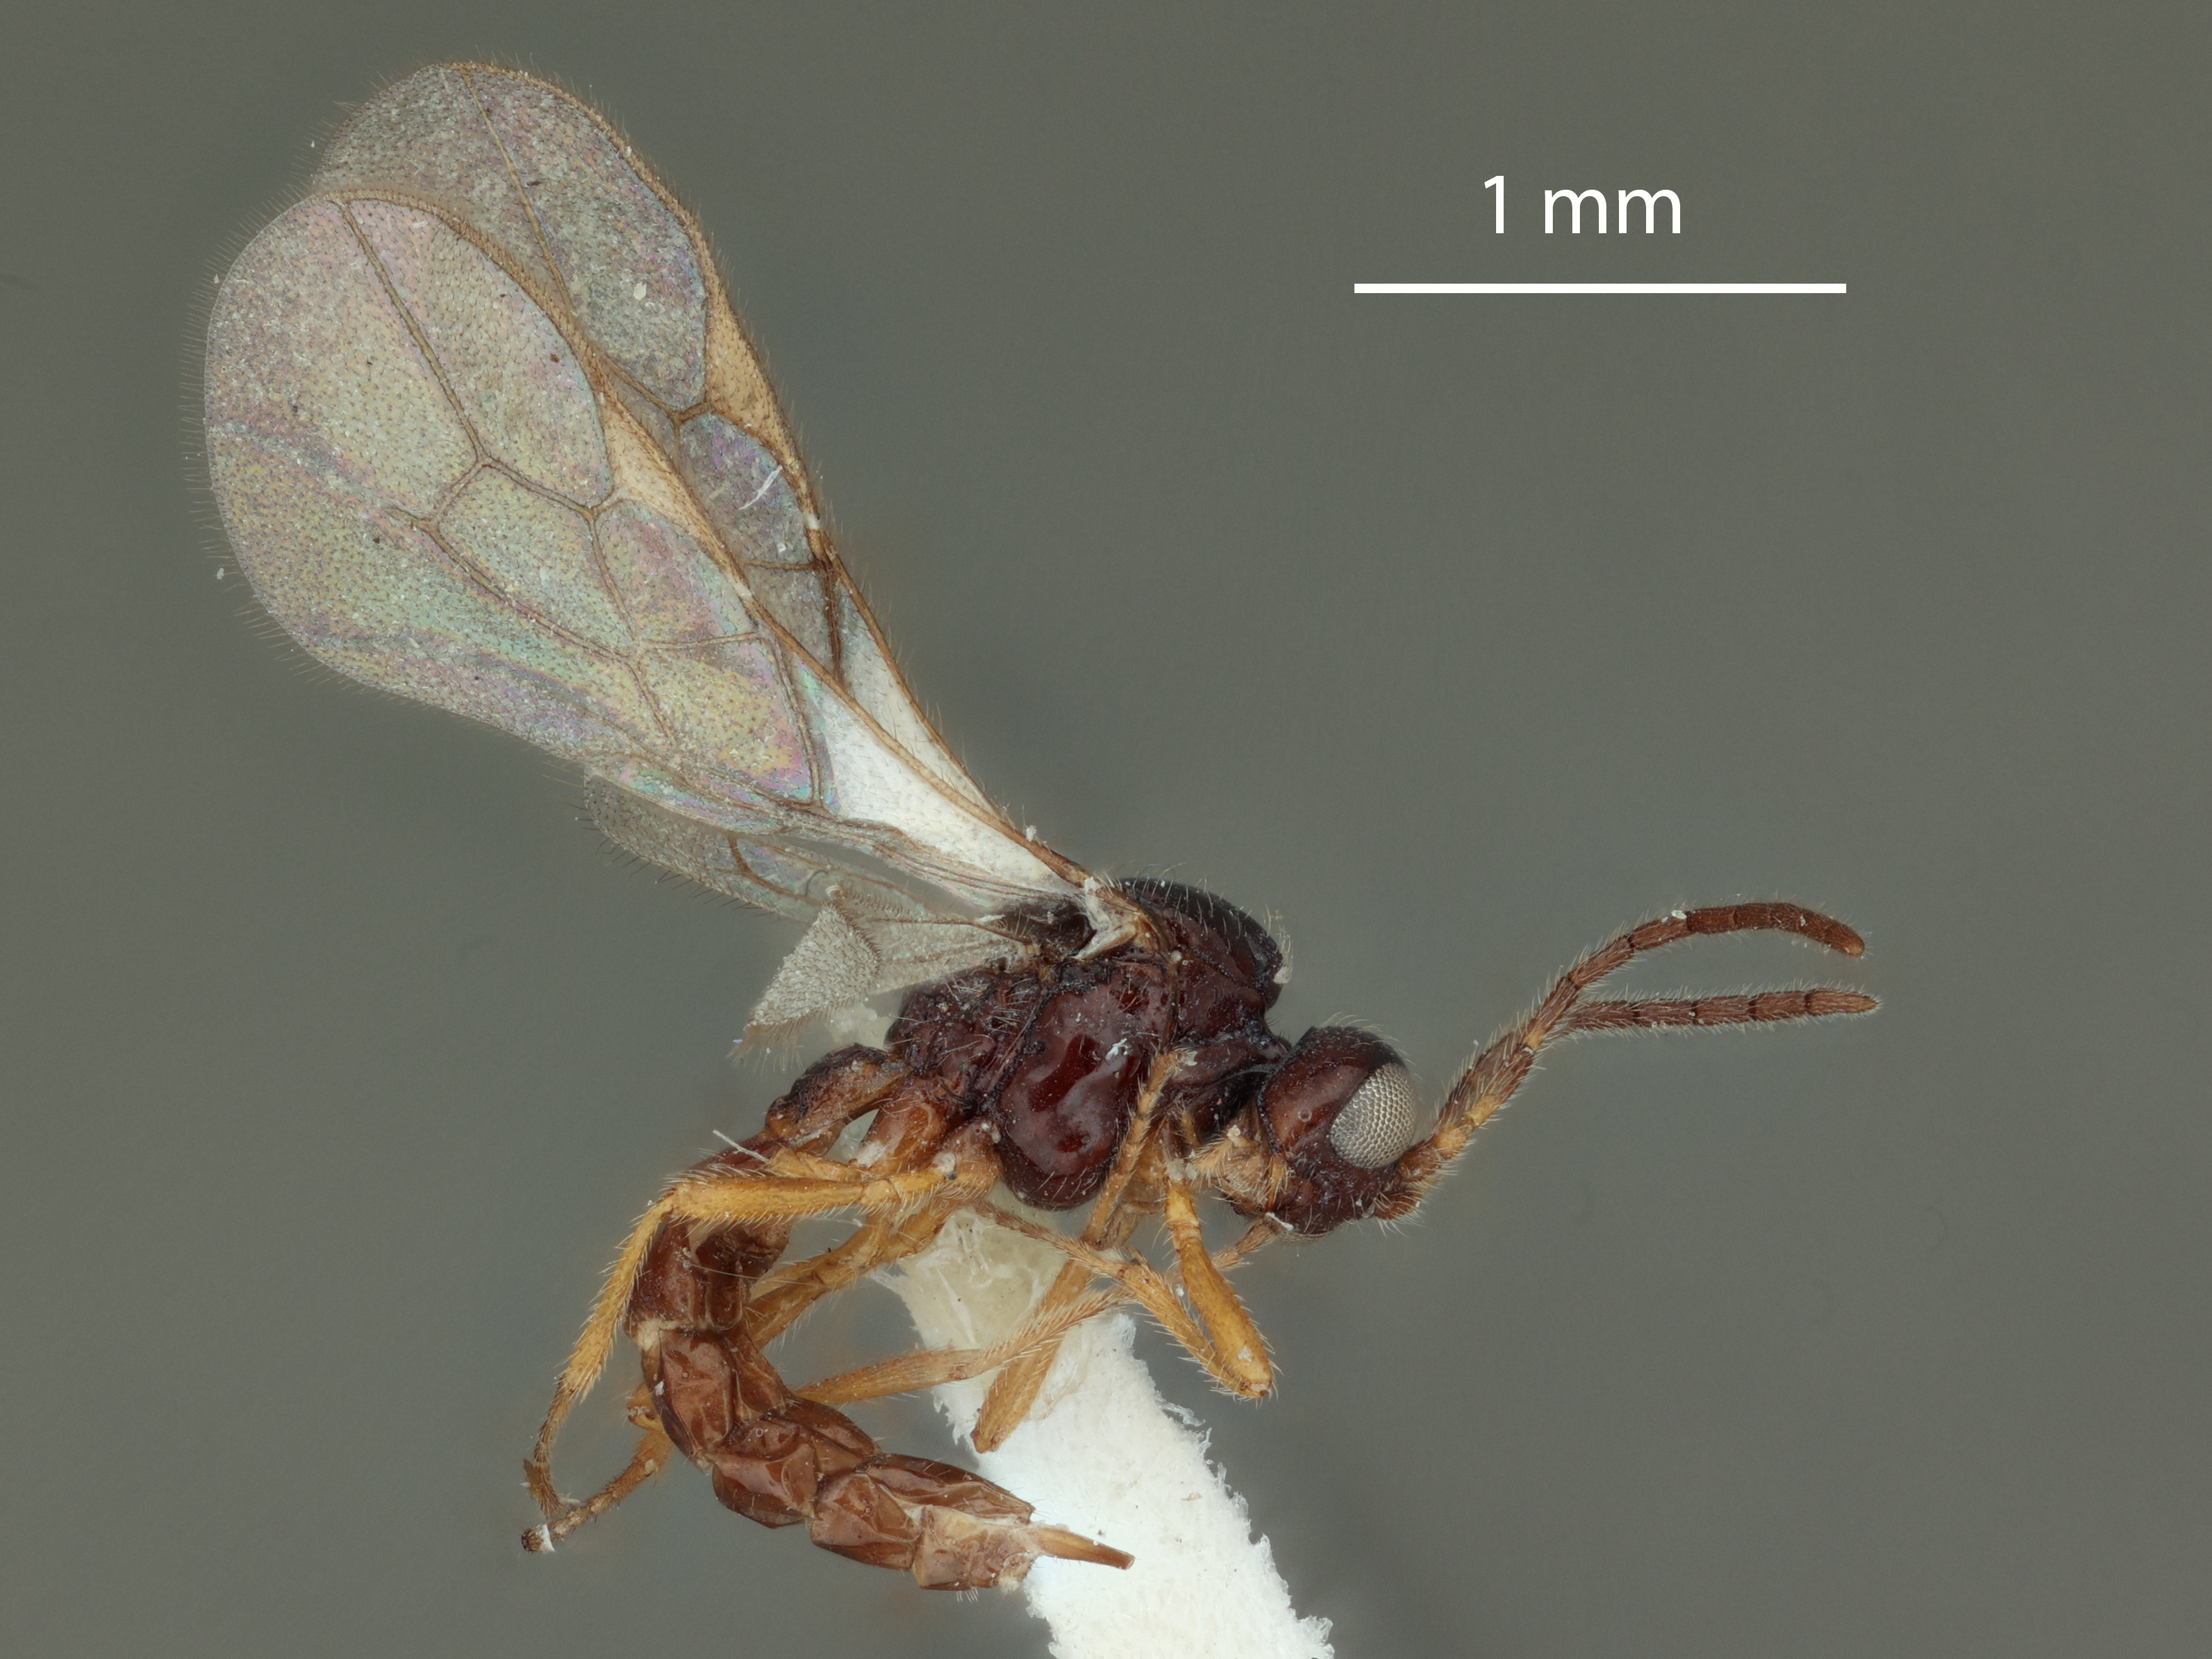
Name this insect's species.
Ephedrus orientalis
